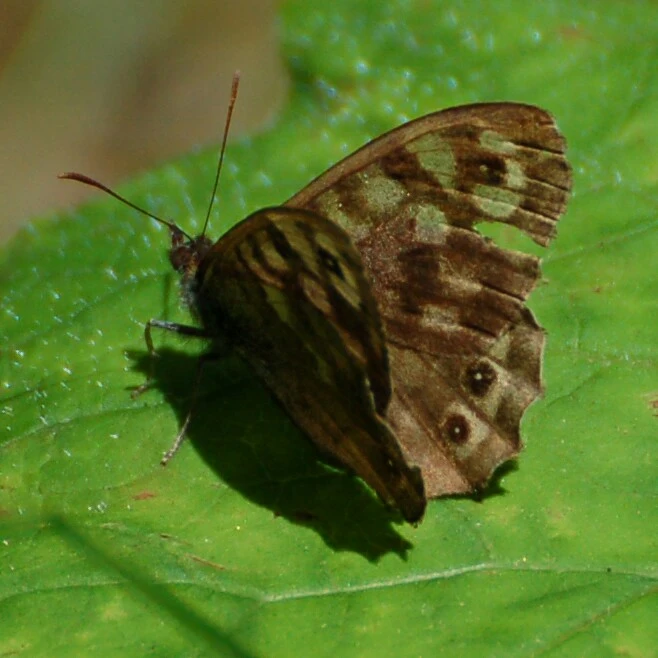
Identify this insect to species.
Pararge aegeria
